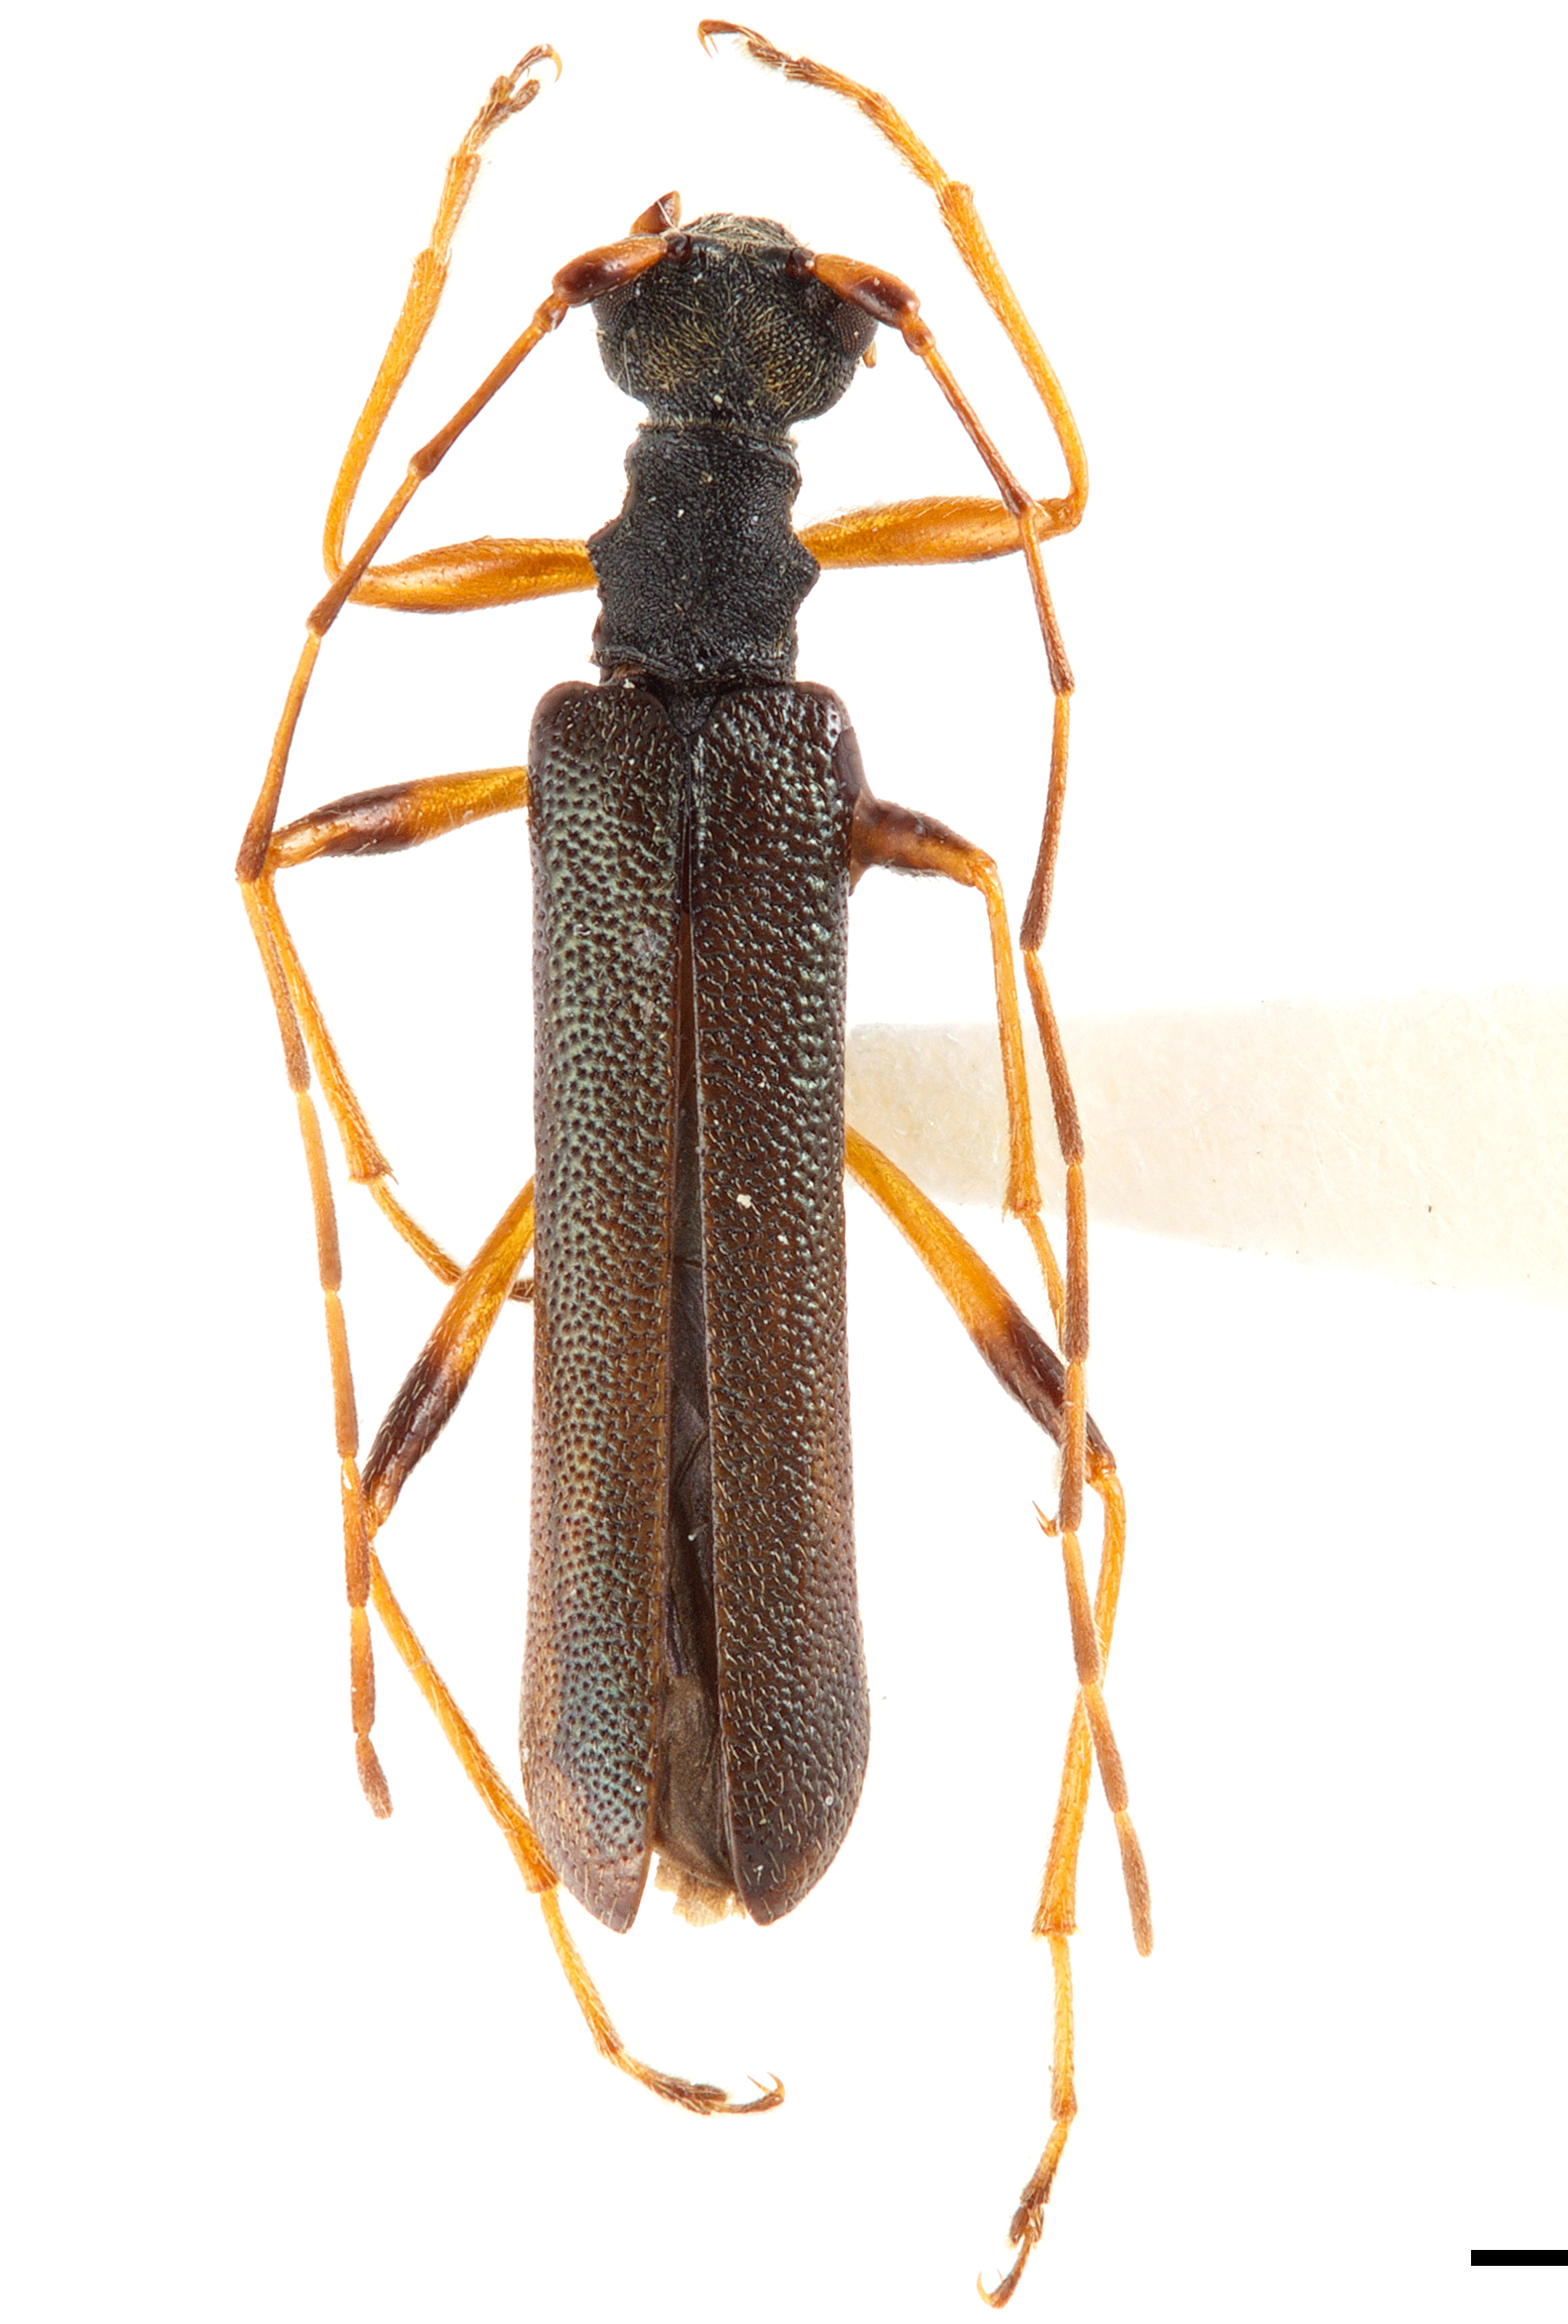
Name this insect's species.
Encyclops olivaceus
